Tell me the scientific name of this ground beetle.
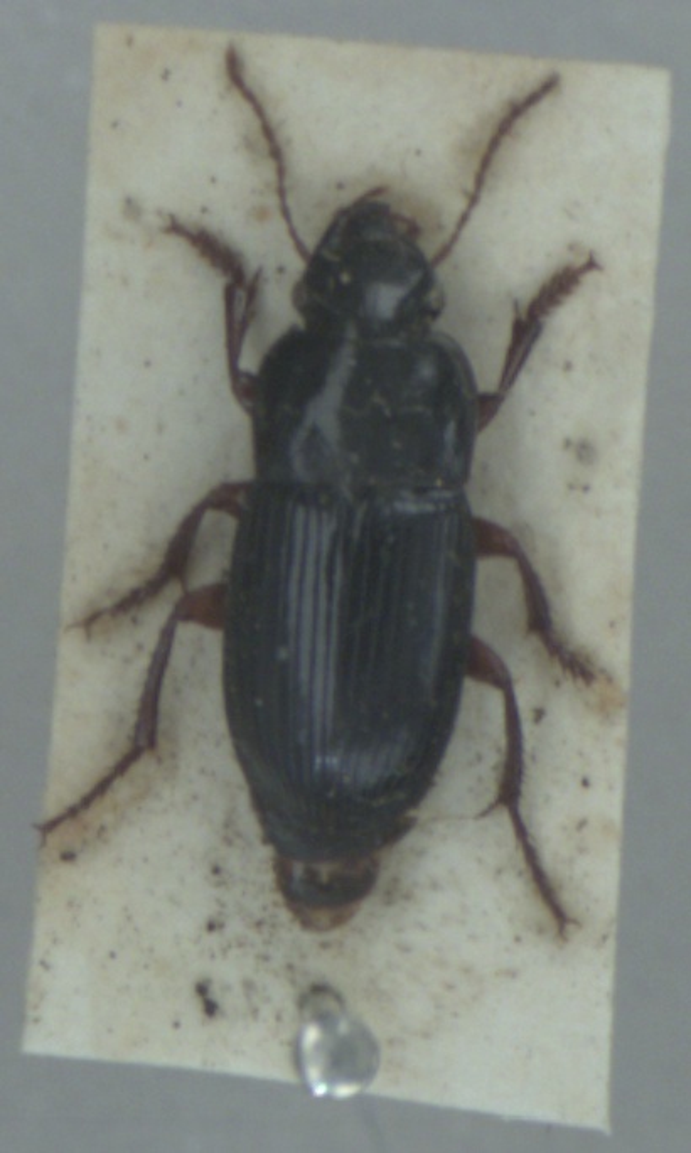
Harpalus rubripes
